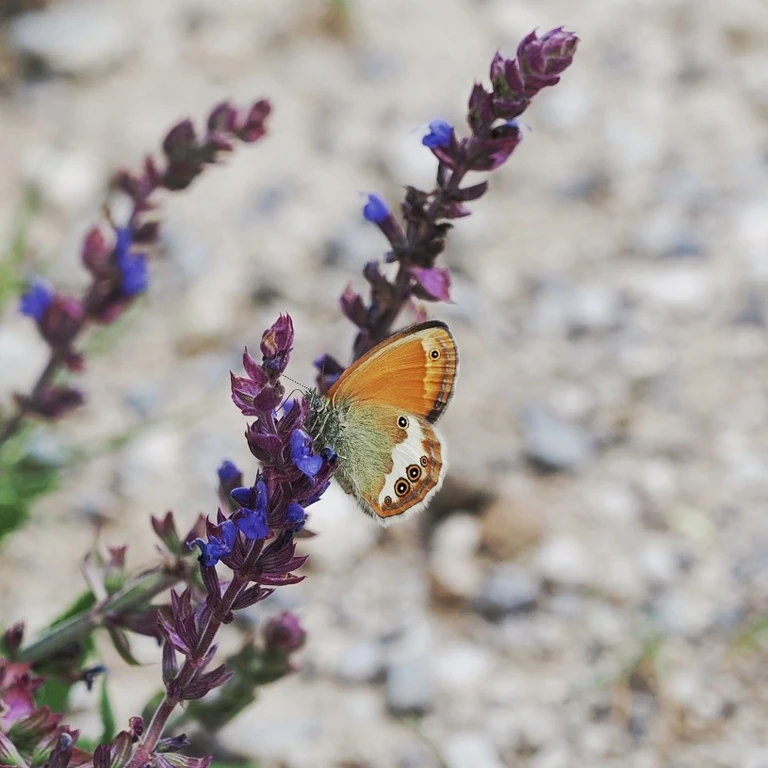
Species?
Coenonympha arcania
